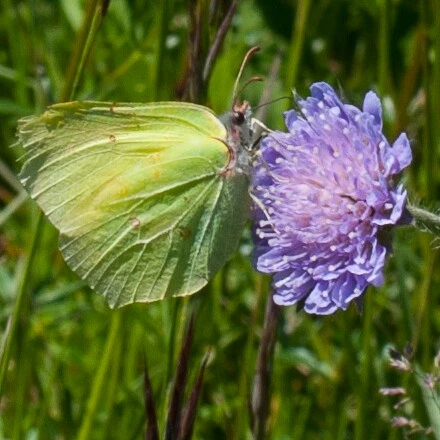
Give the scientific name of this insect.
Gonepteryx rhamni
